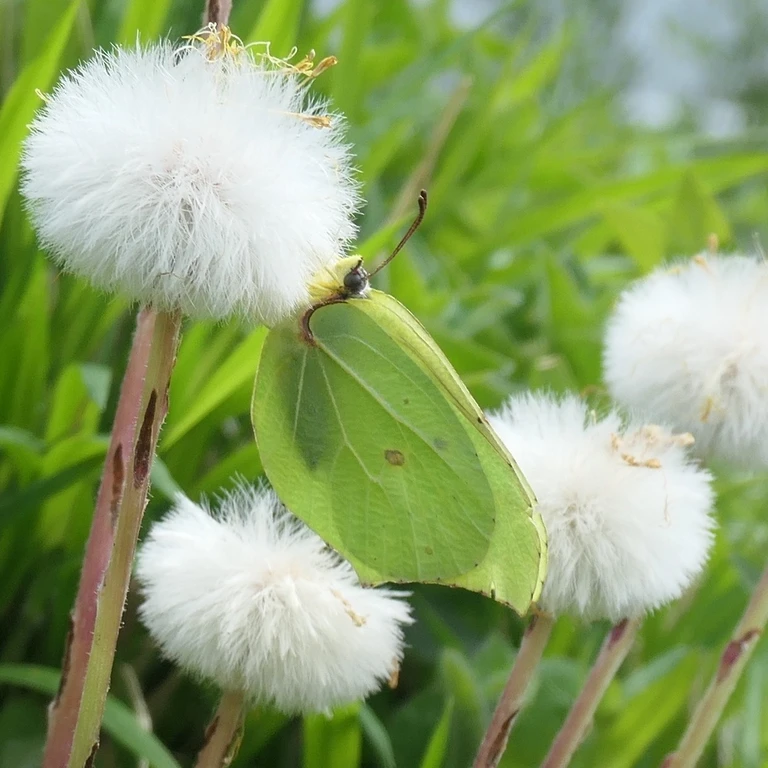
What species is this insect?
Gonepteryx rhamni
